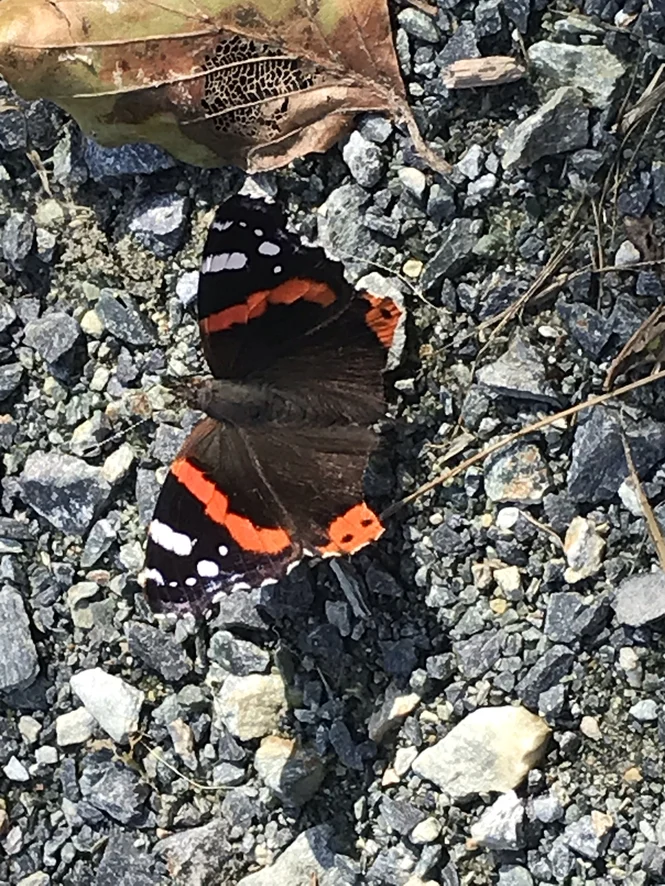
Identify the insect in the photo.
Vanessa atalanta
